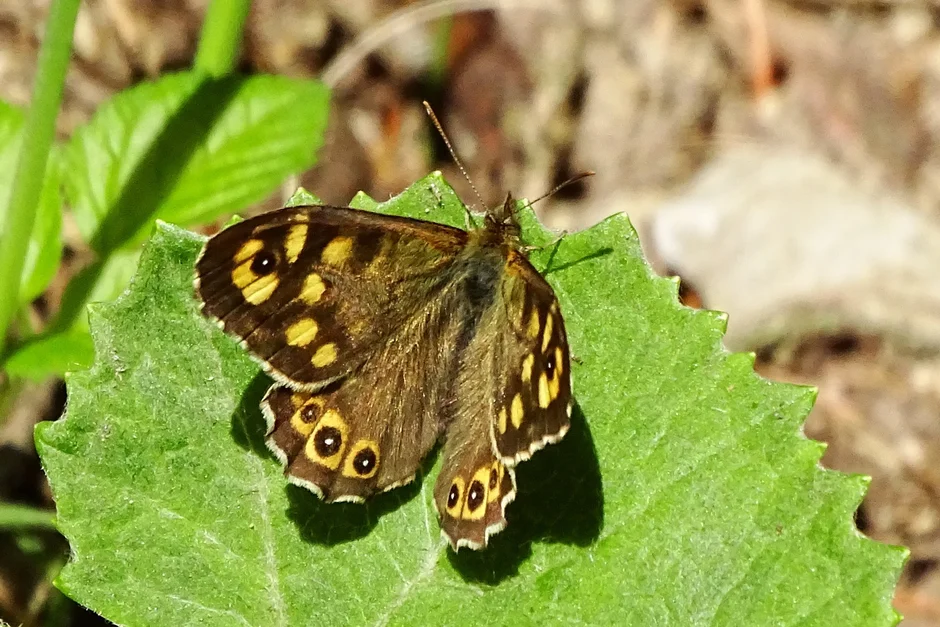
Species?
Pararge aegeria
